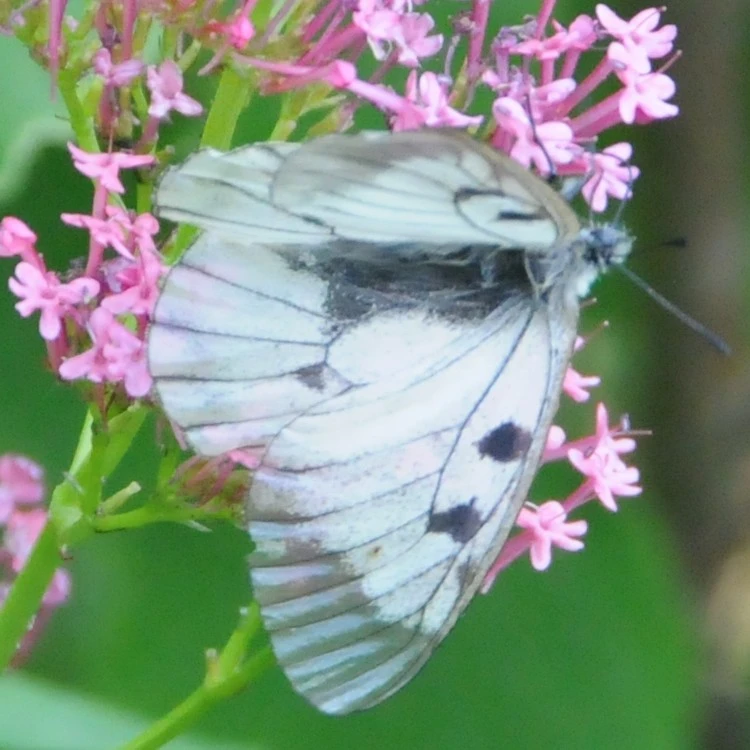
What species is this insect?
Parnassius mnemosyne
